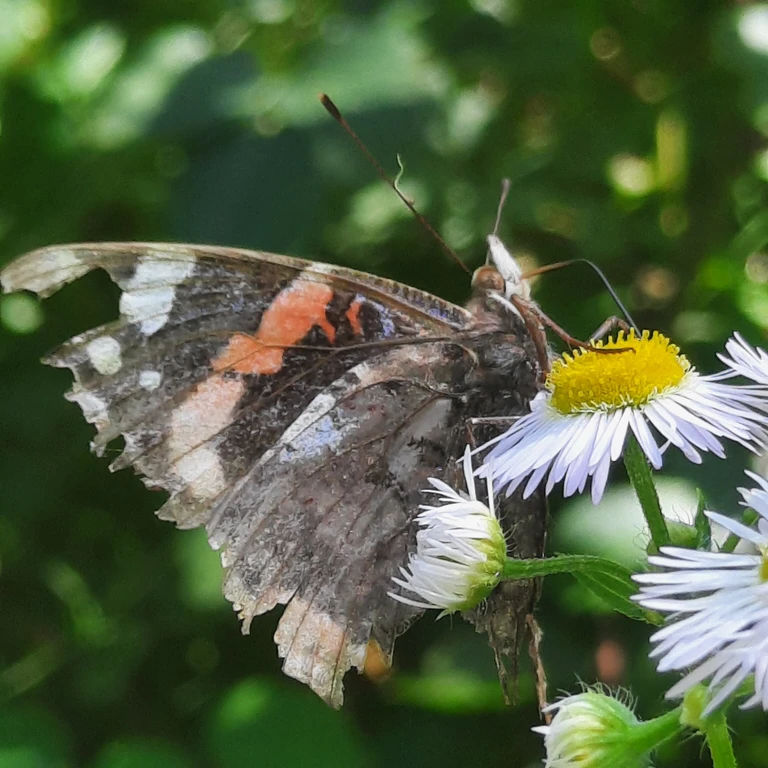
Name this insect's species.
Vanessa atalanta
